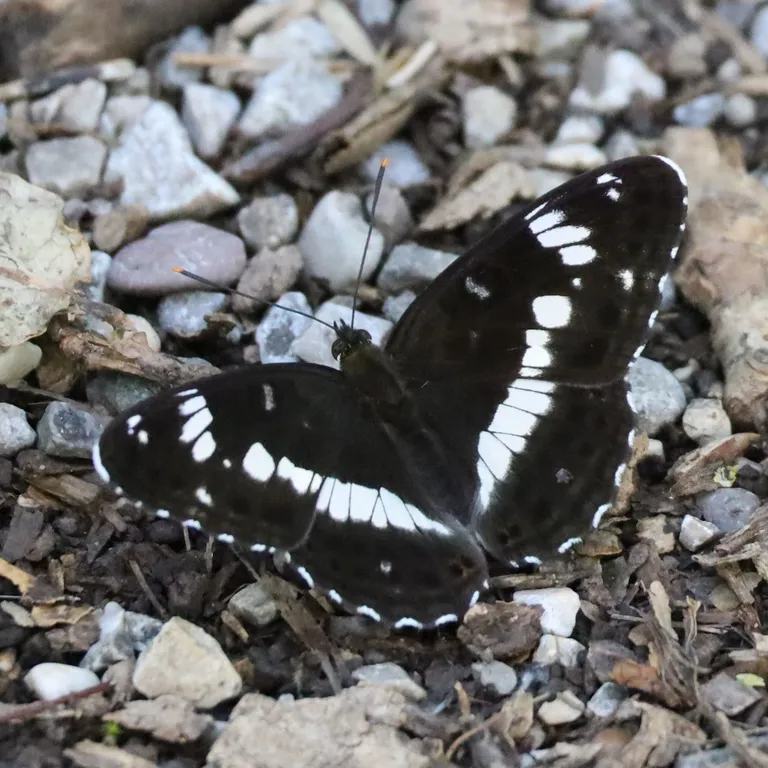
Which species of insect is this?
Limenitis camilla (also Ladoga camilla)
